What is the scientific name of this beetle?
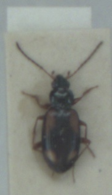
Bembidion bualei
